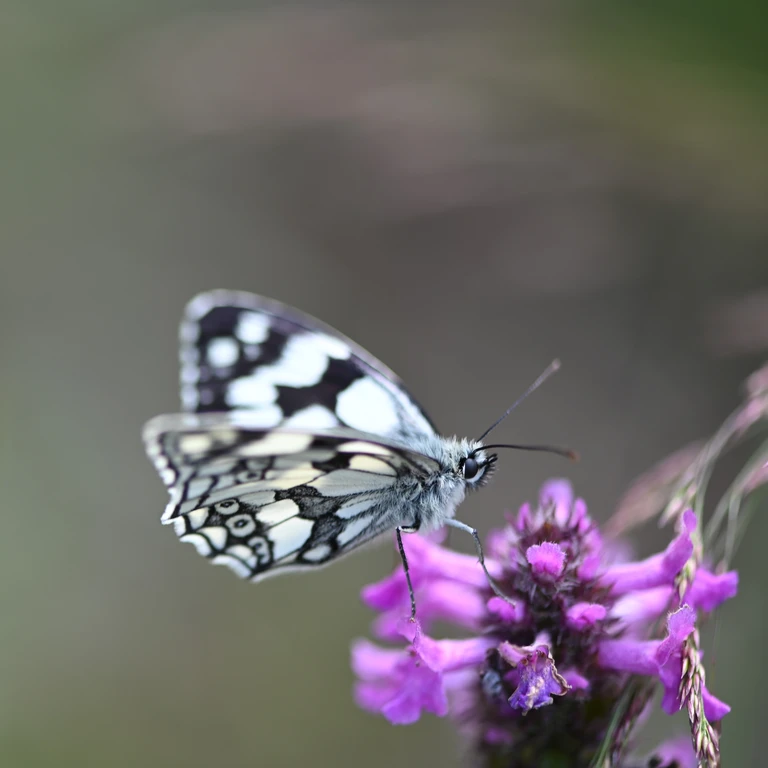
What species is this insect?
Melanargia galathea
